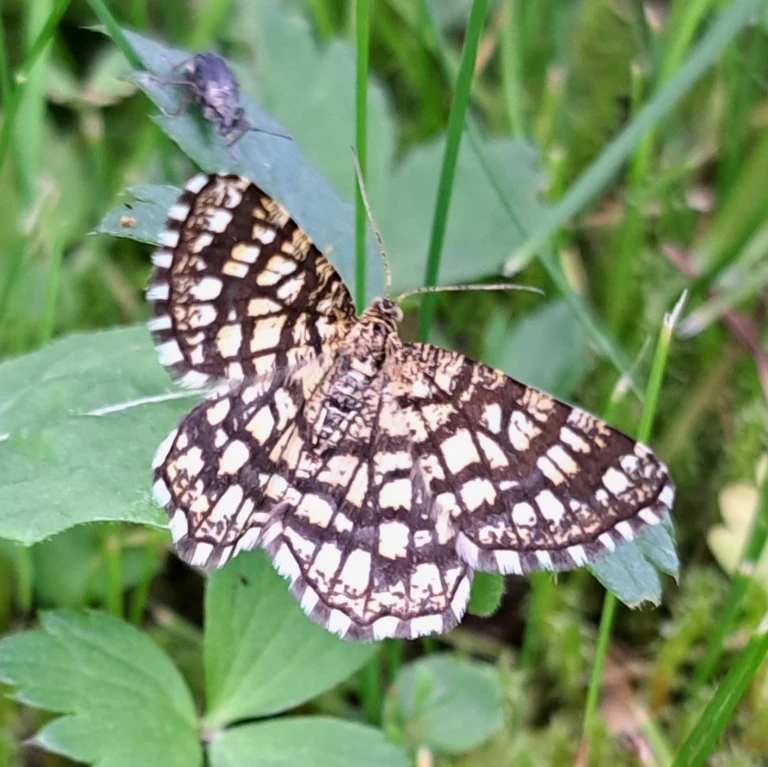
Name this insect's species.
Chiasmia clathrata
